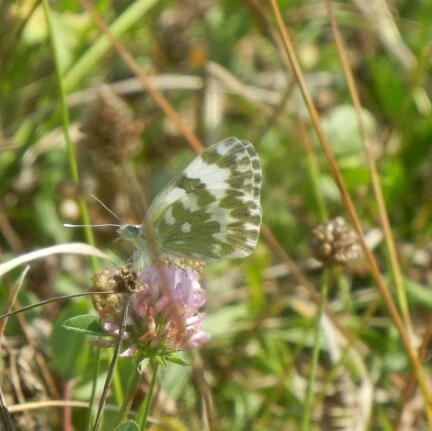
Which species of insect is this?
Pontia edusa
